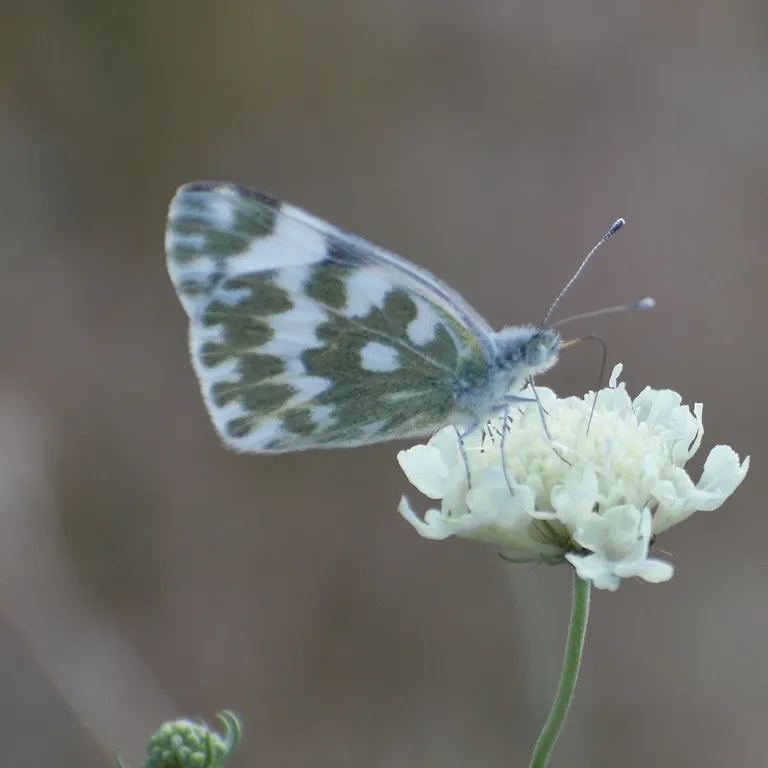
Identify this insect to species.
Pontia edusa
